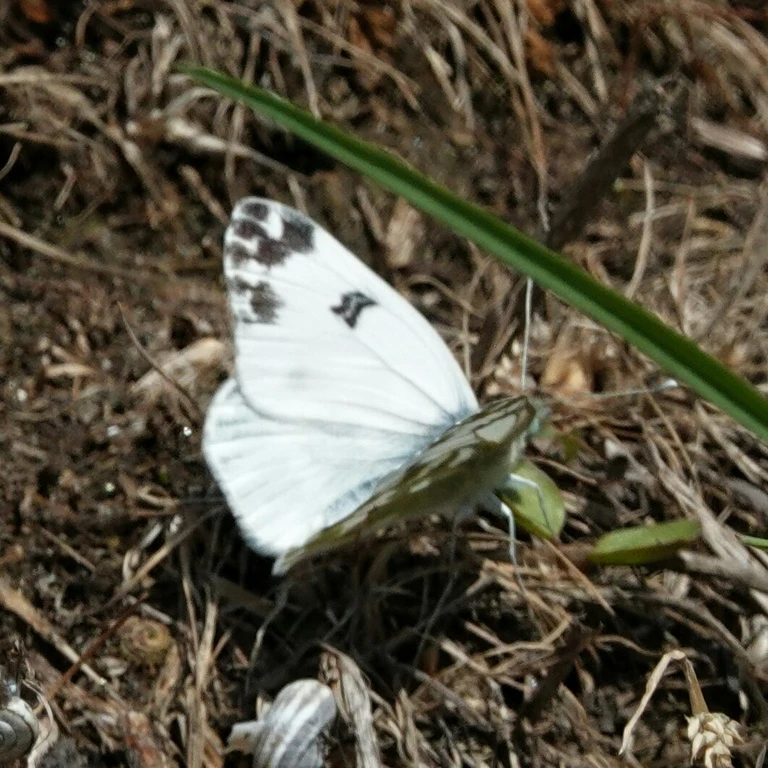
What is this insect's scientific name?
Pontia edusa
